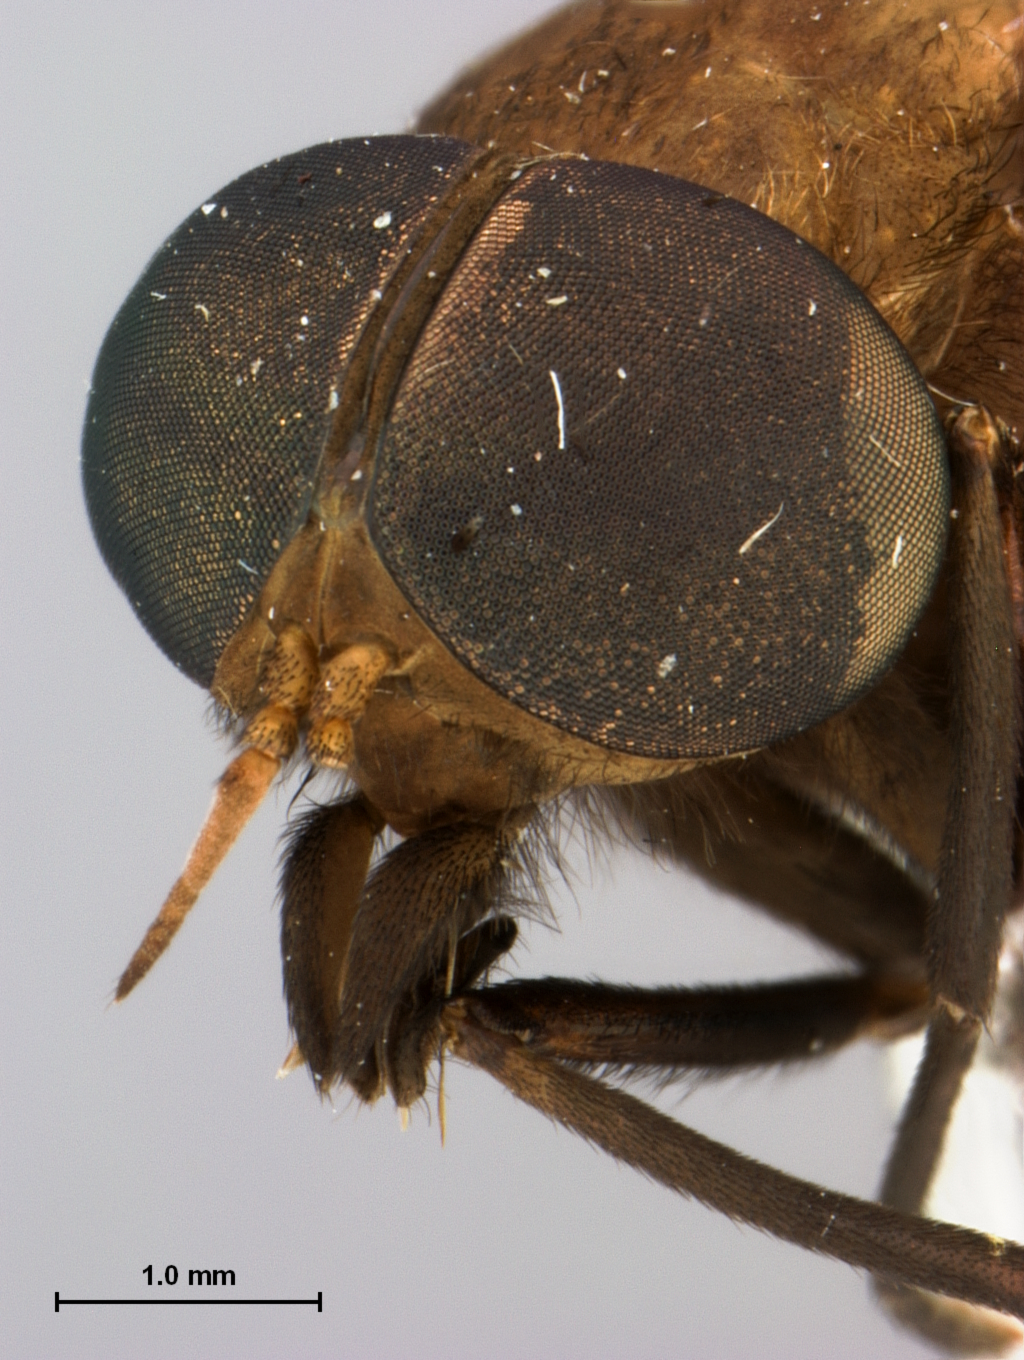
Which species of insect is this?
Cydistomyia brunnea
